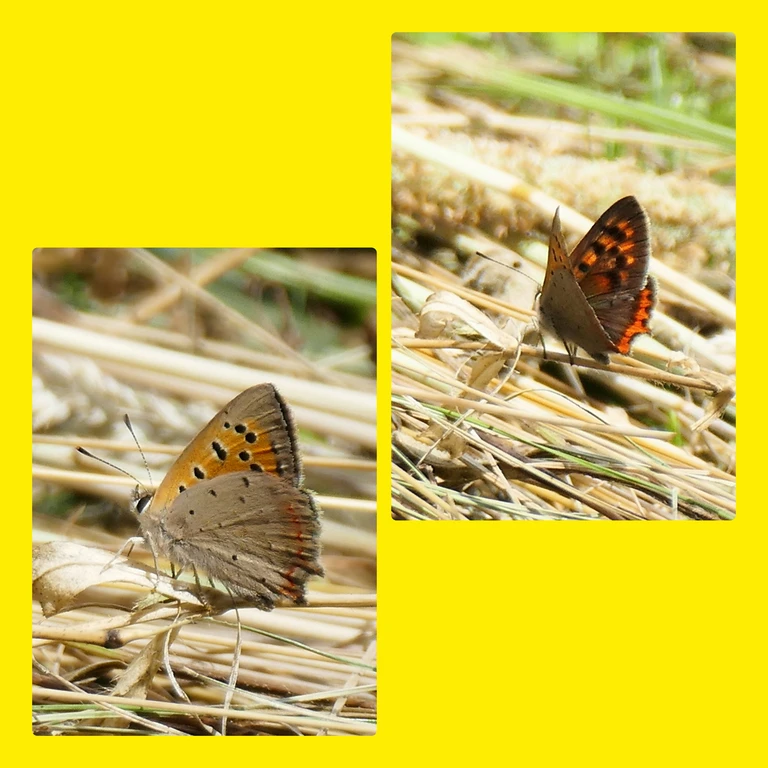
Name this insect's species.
Lycaena phlaeas
